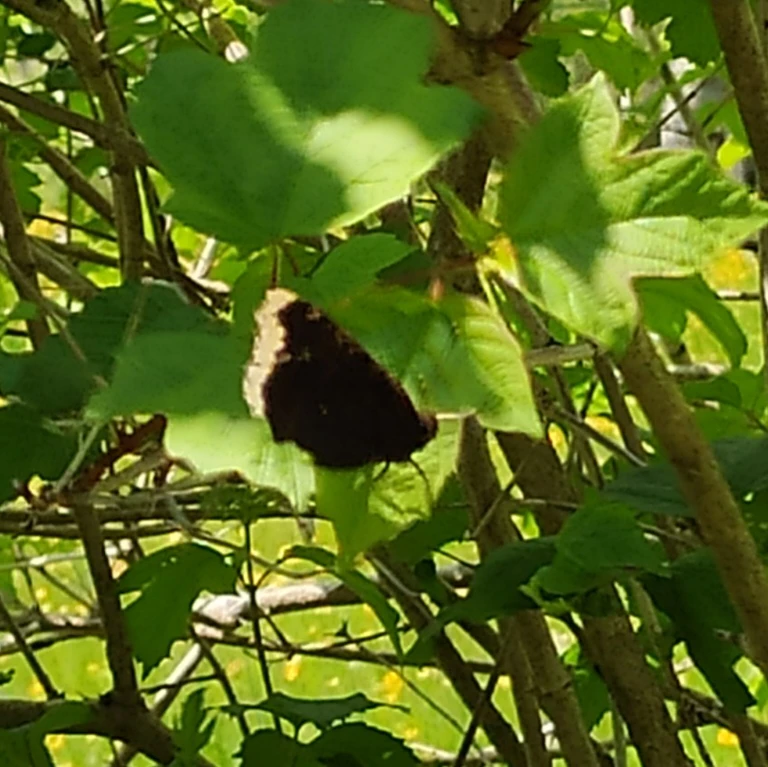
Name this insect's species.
Nymphalis antiopa
